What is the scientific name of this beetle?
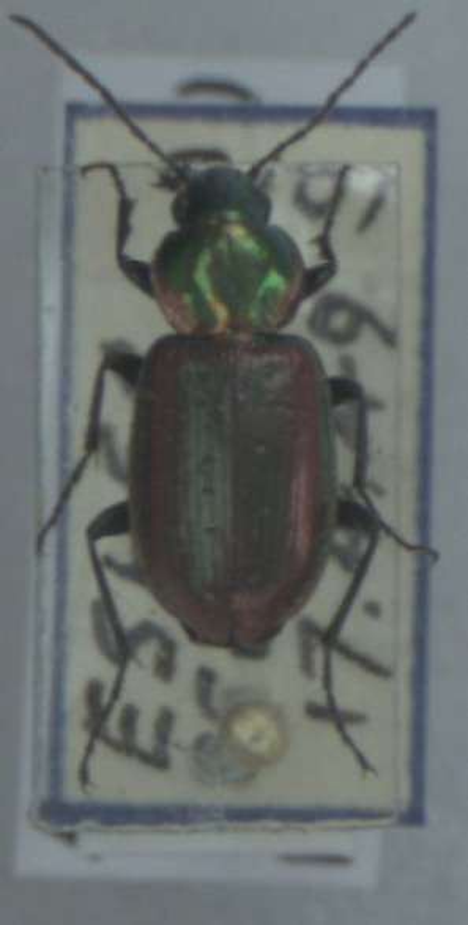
Agonum sexpunctatum
